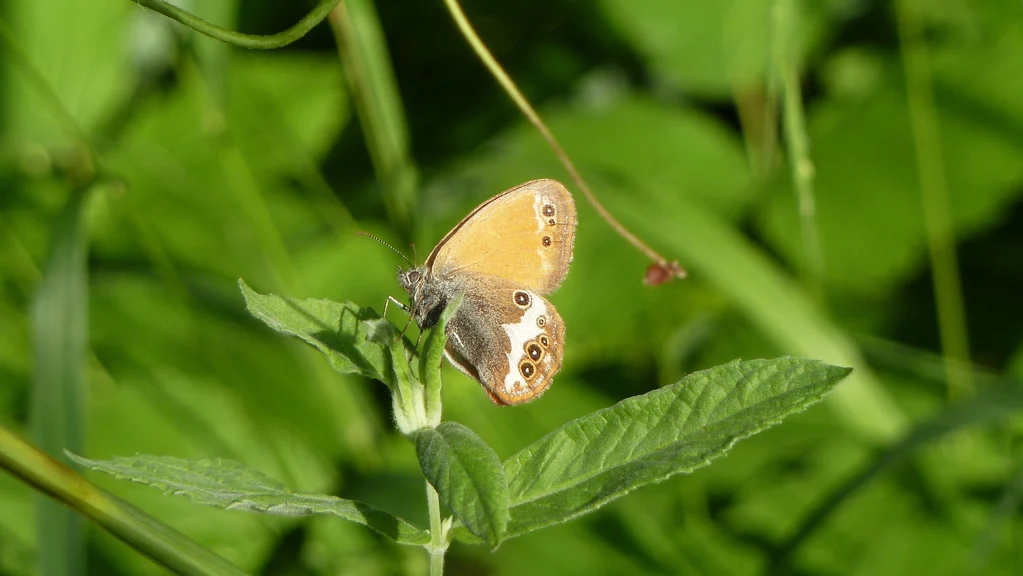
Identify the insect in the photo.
Coenonympha arcania
